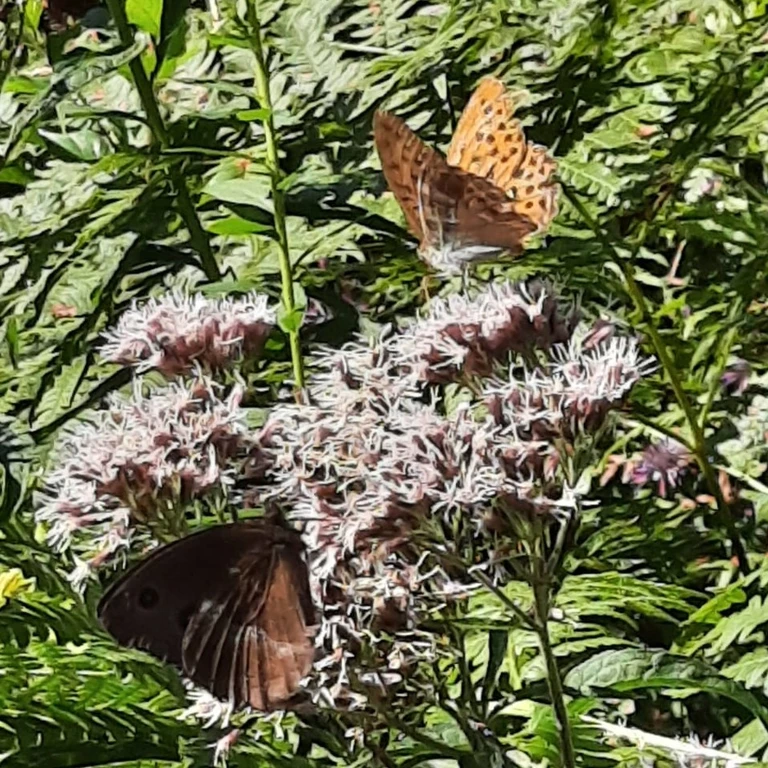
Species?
Minois dryas
